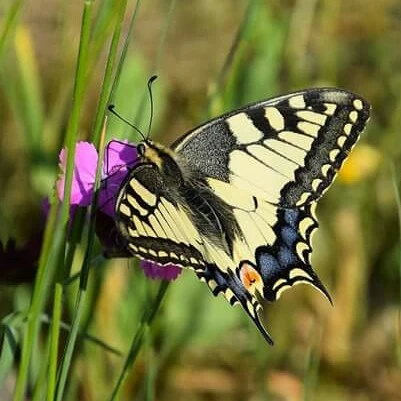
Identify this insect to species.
Papilio machaon
